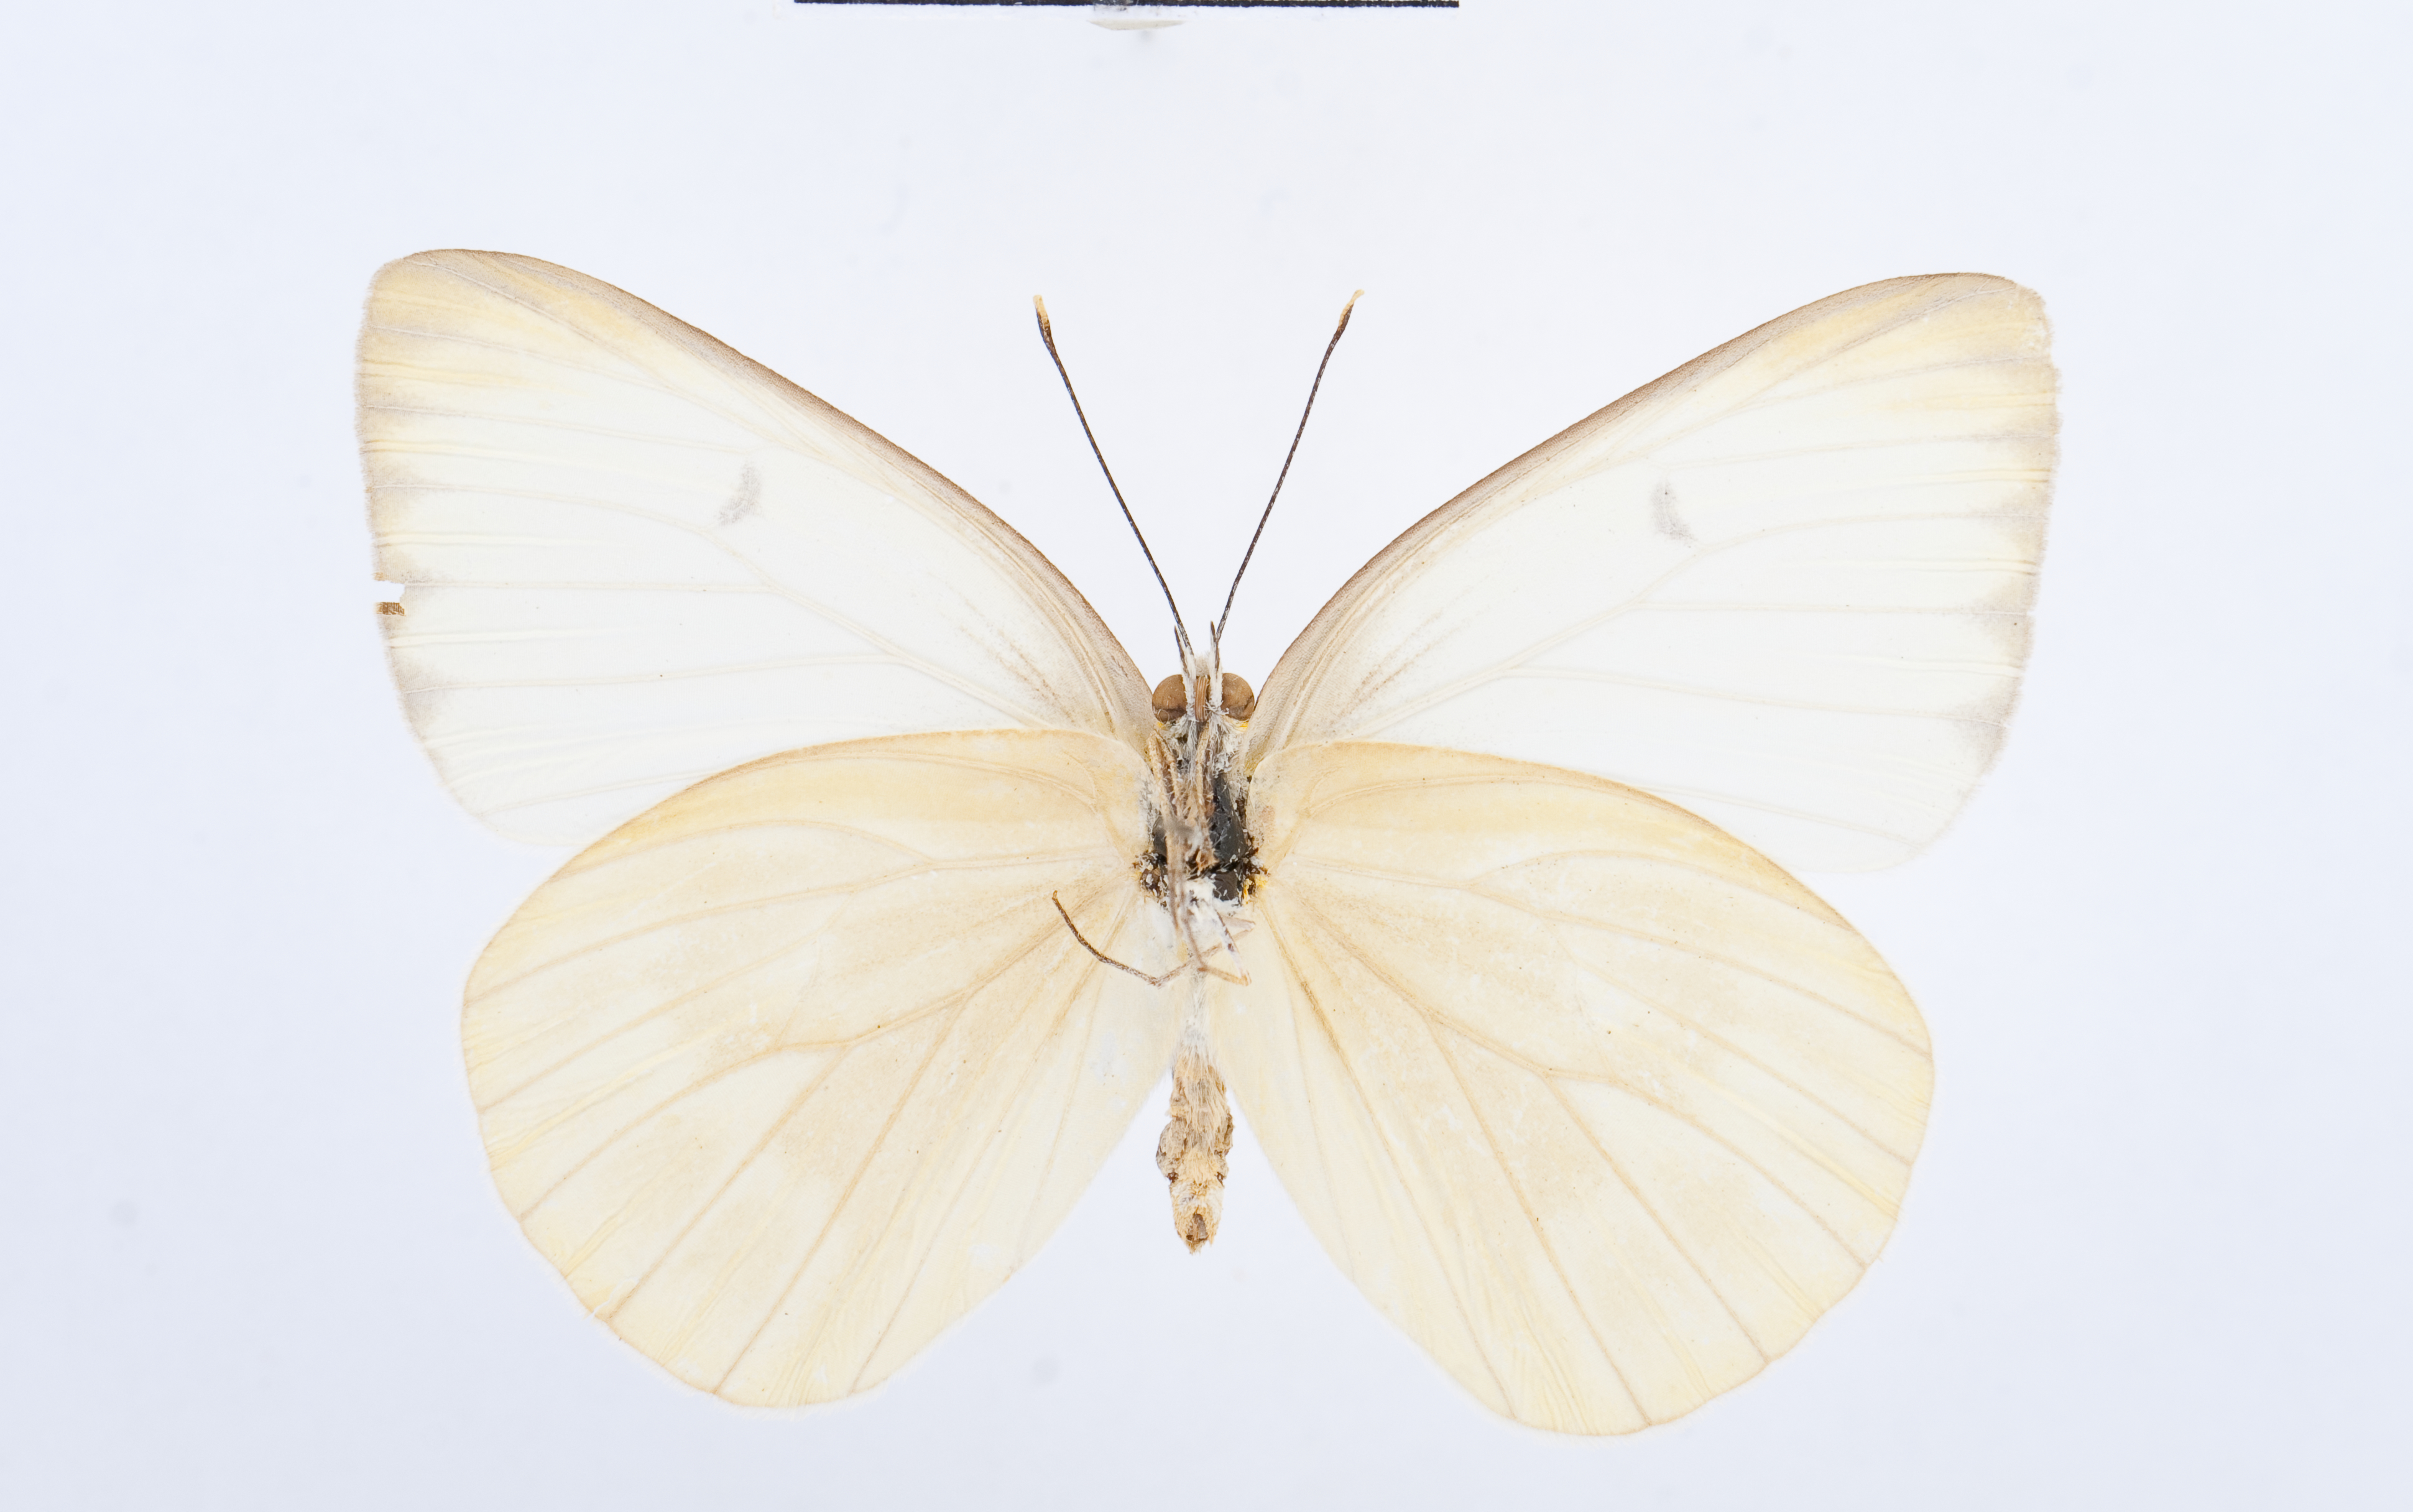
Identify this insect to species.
Ascia monuste
